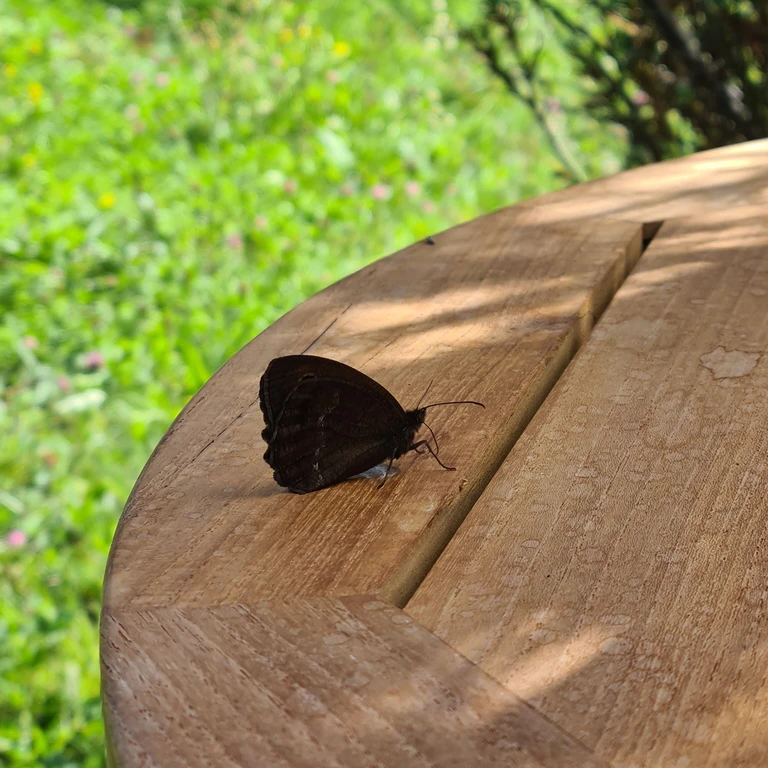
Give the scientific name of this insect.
Minois dryas
